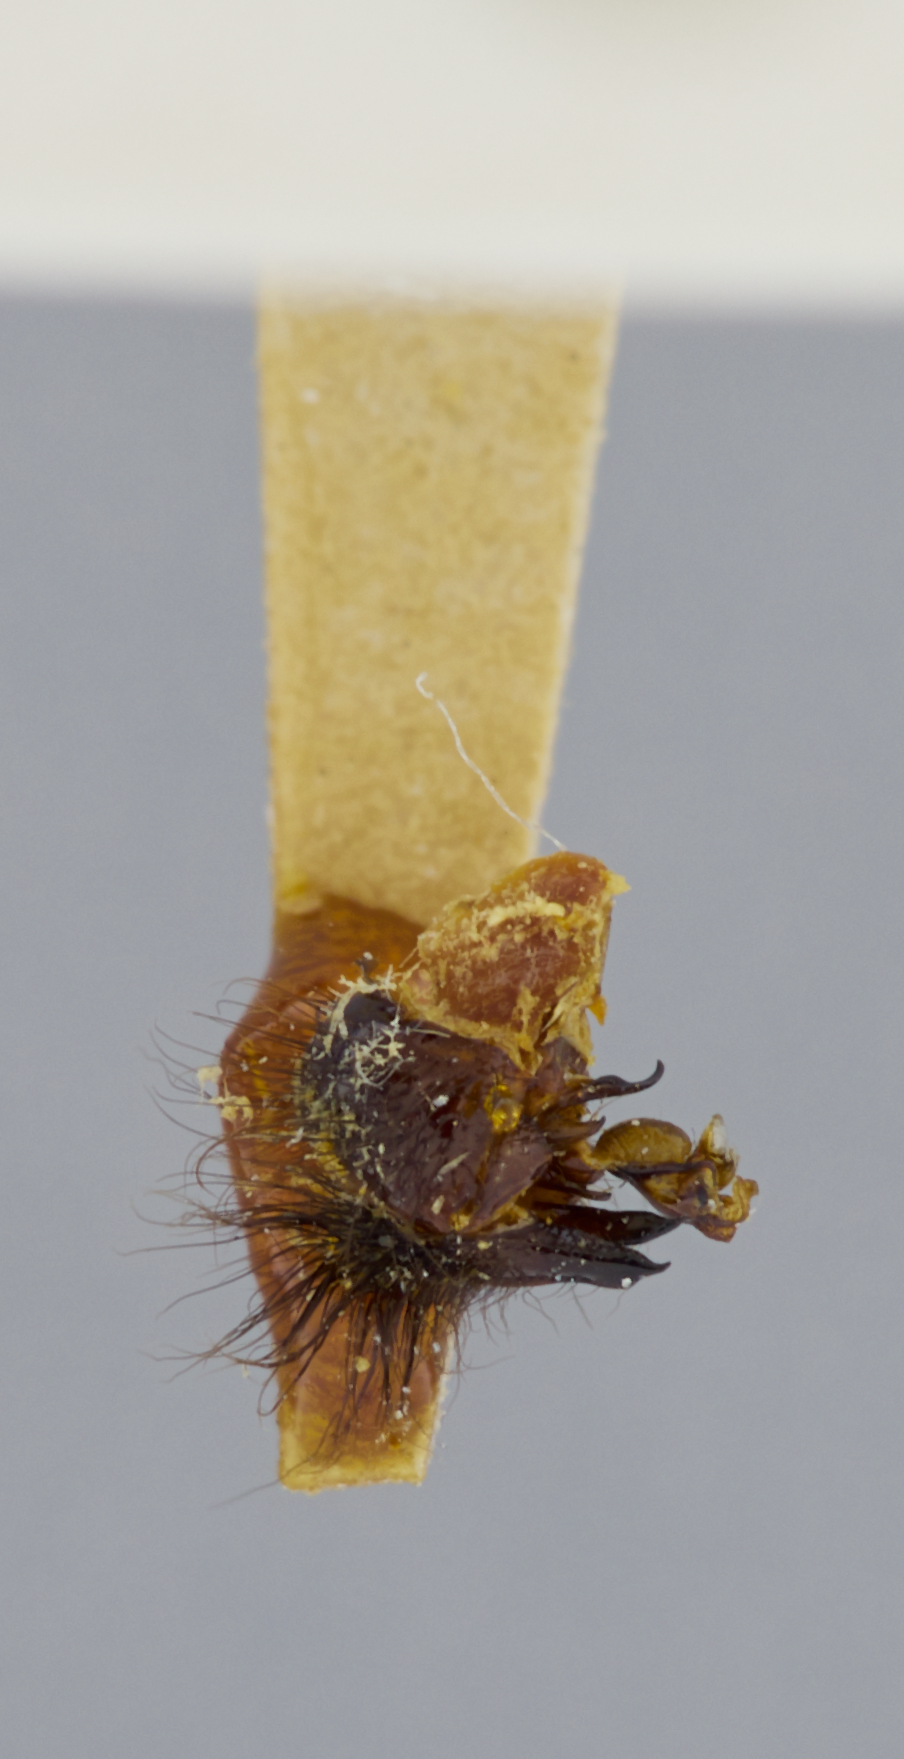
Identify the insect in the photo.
Sarcophaga knabi (also Parasarcophaga knabi)
